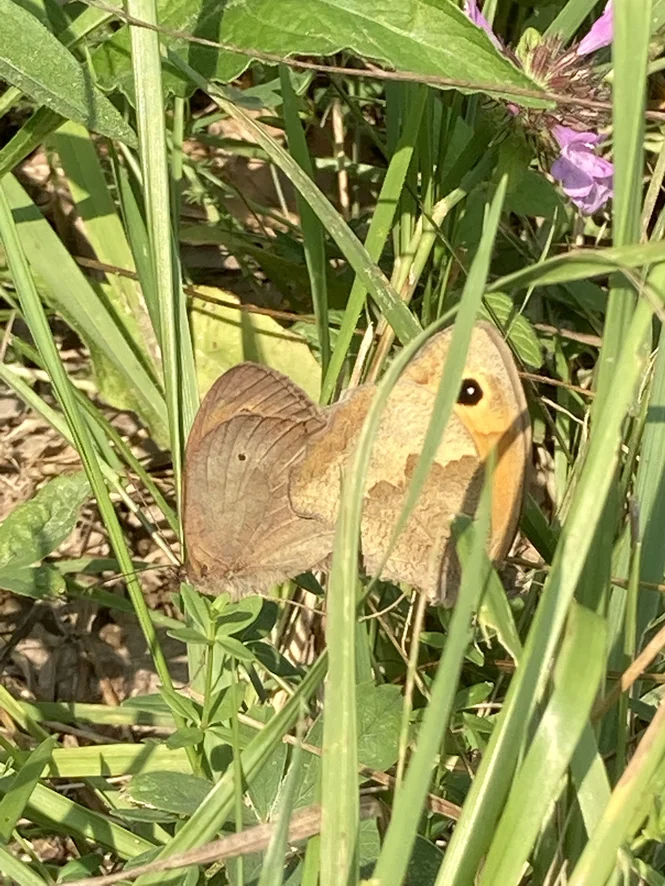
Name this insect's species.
Maniola jurtina
